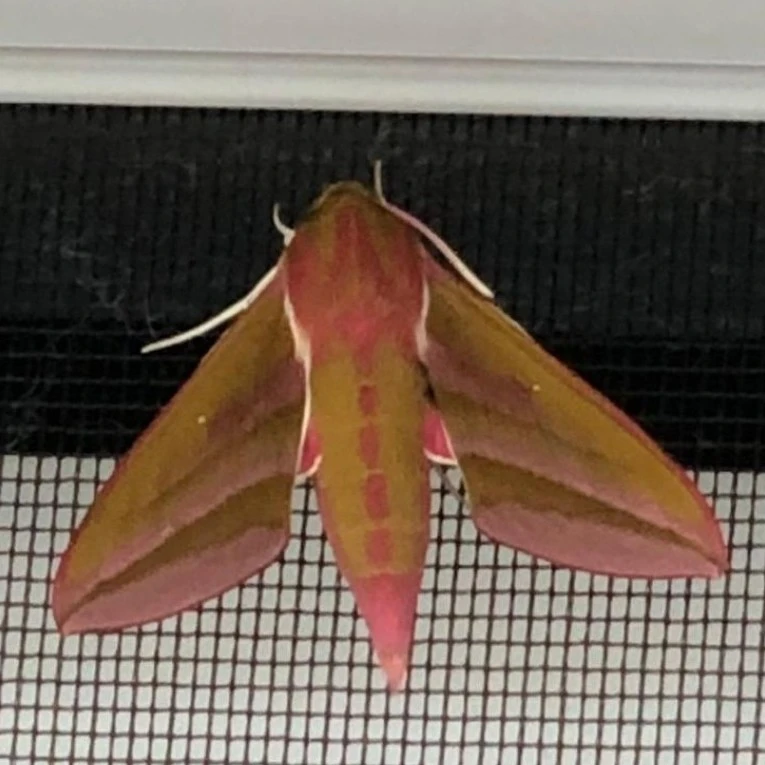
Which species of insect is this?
Deilephila elpenor
